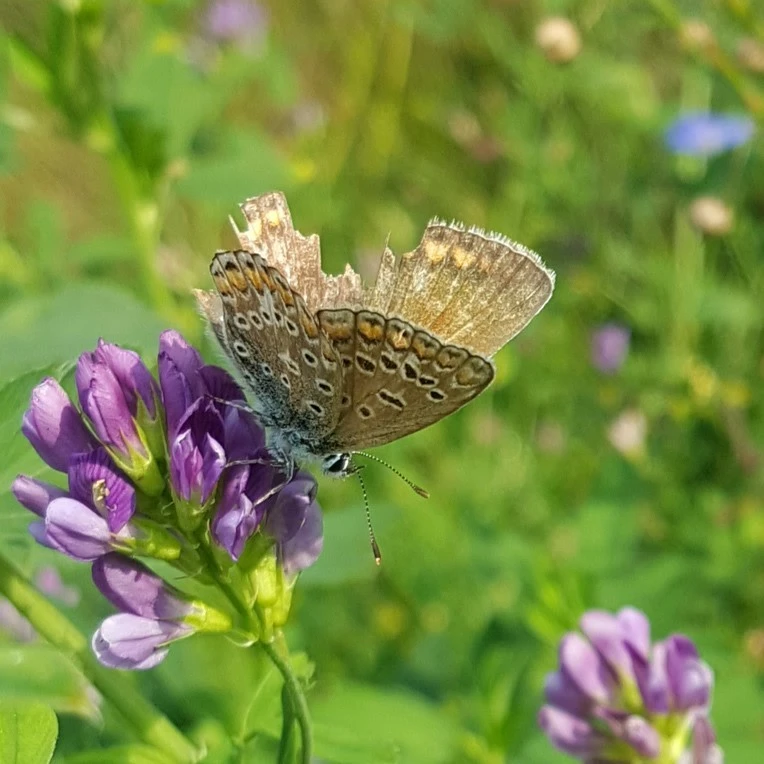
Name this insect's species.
Polyommatus icarus
